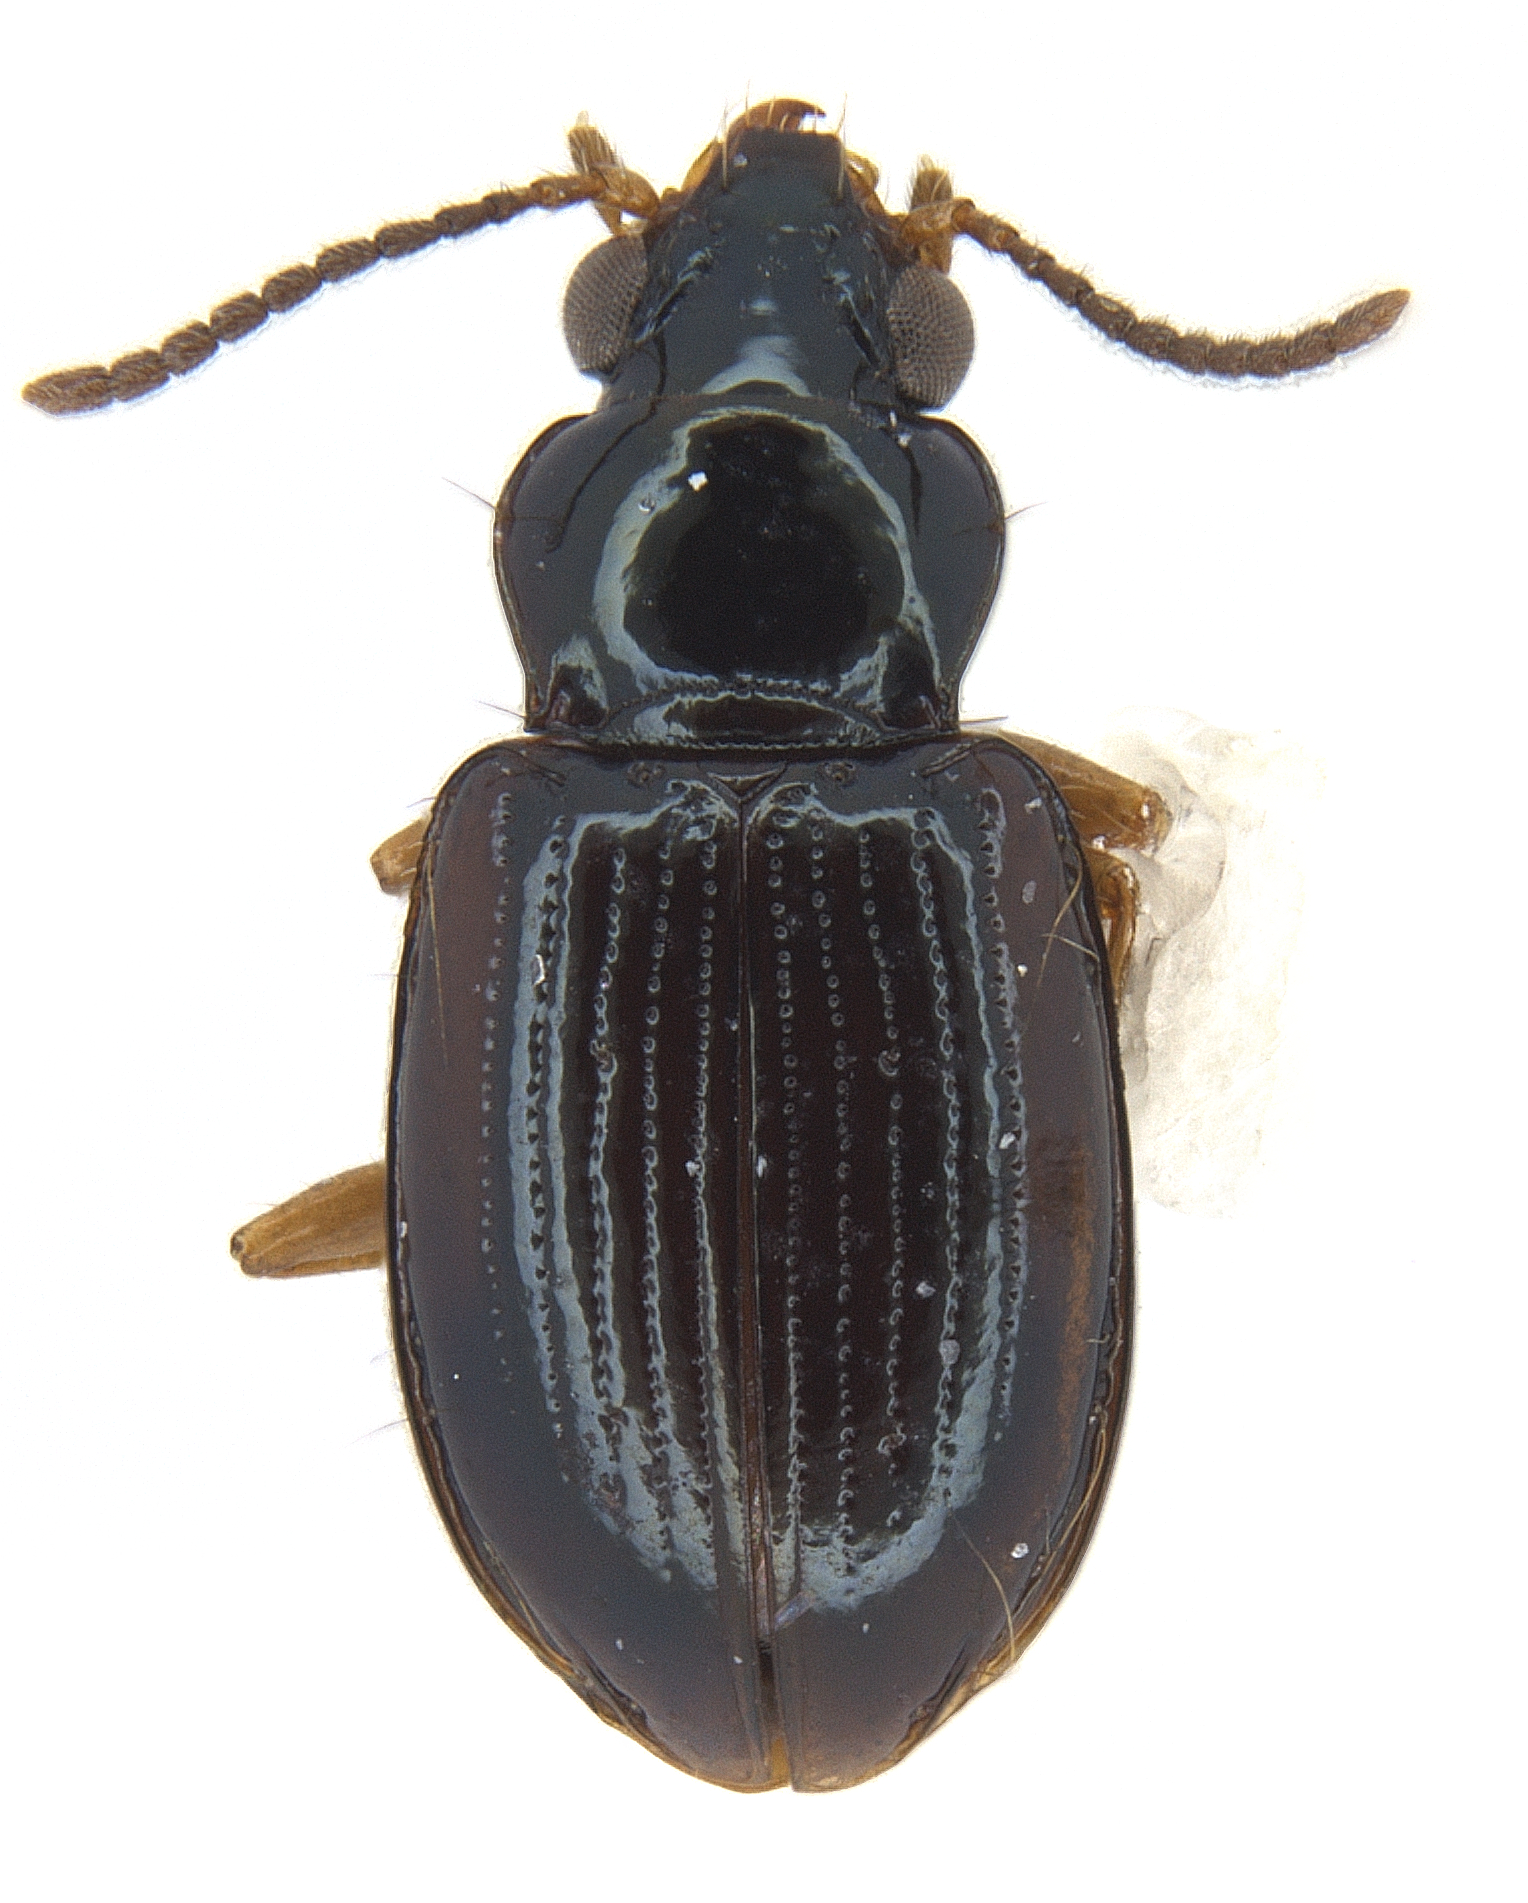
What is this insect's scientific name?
Pericompsus brasiliensis
